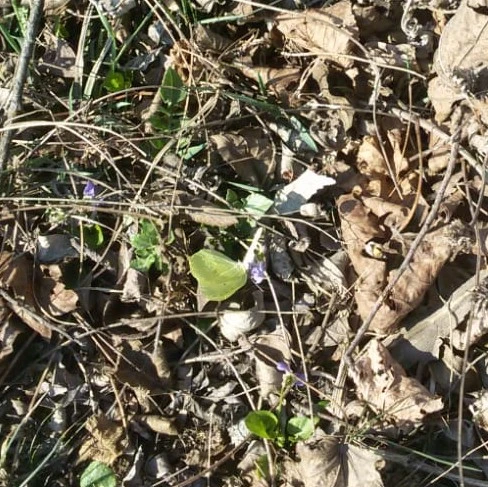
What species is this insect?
Gonepteryx rhamni
